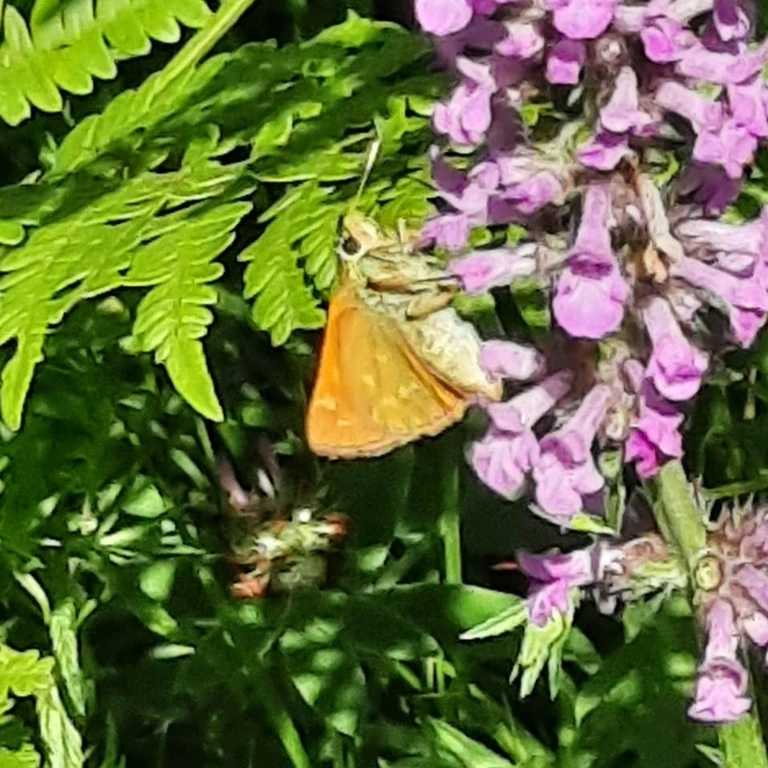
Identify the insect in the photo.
Ochlodes sylvanus (also Ochlodes venata)
